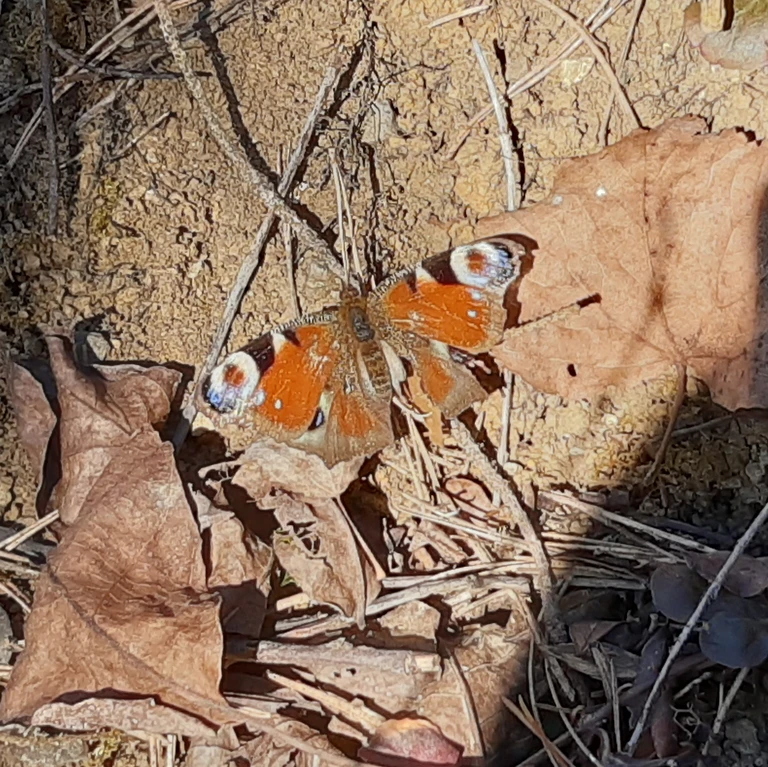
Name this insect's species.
Aglais io
